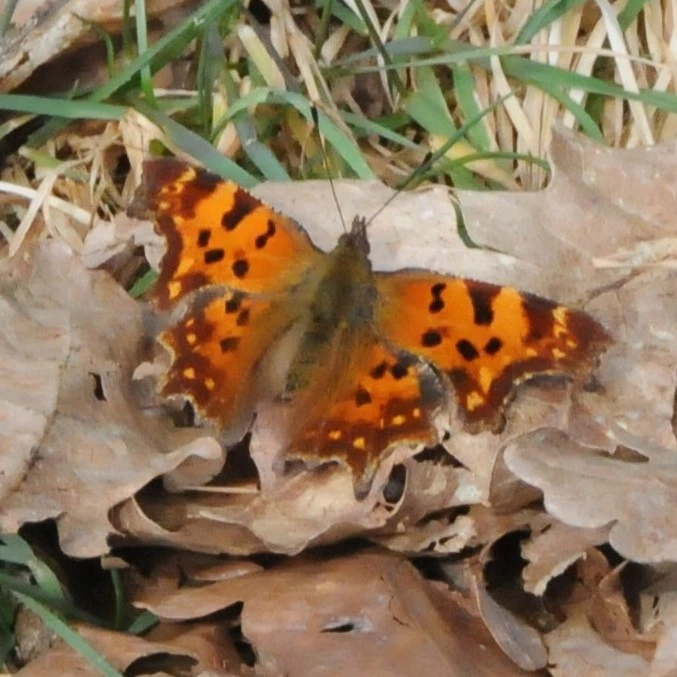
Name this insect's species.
Polygonia c-album
